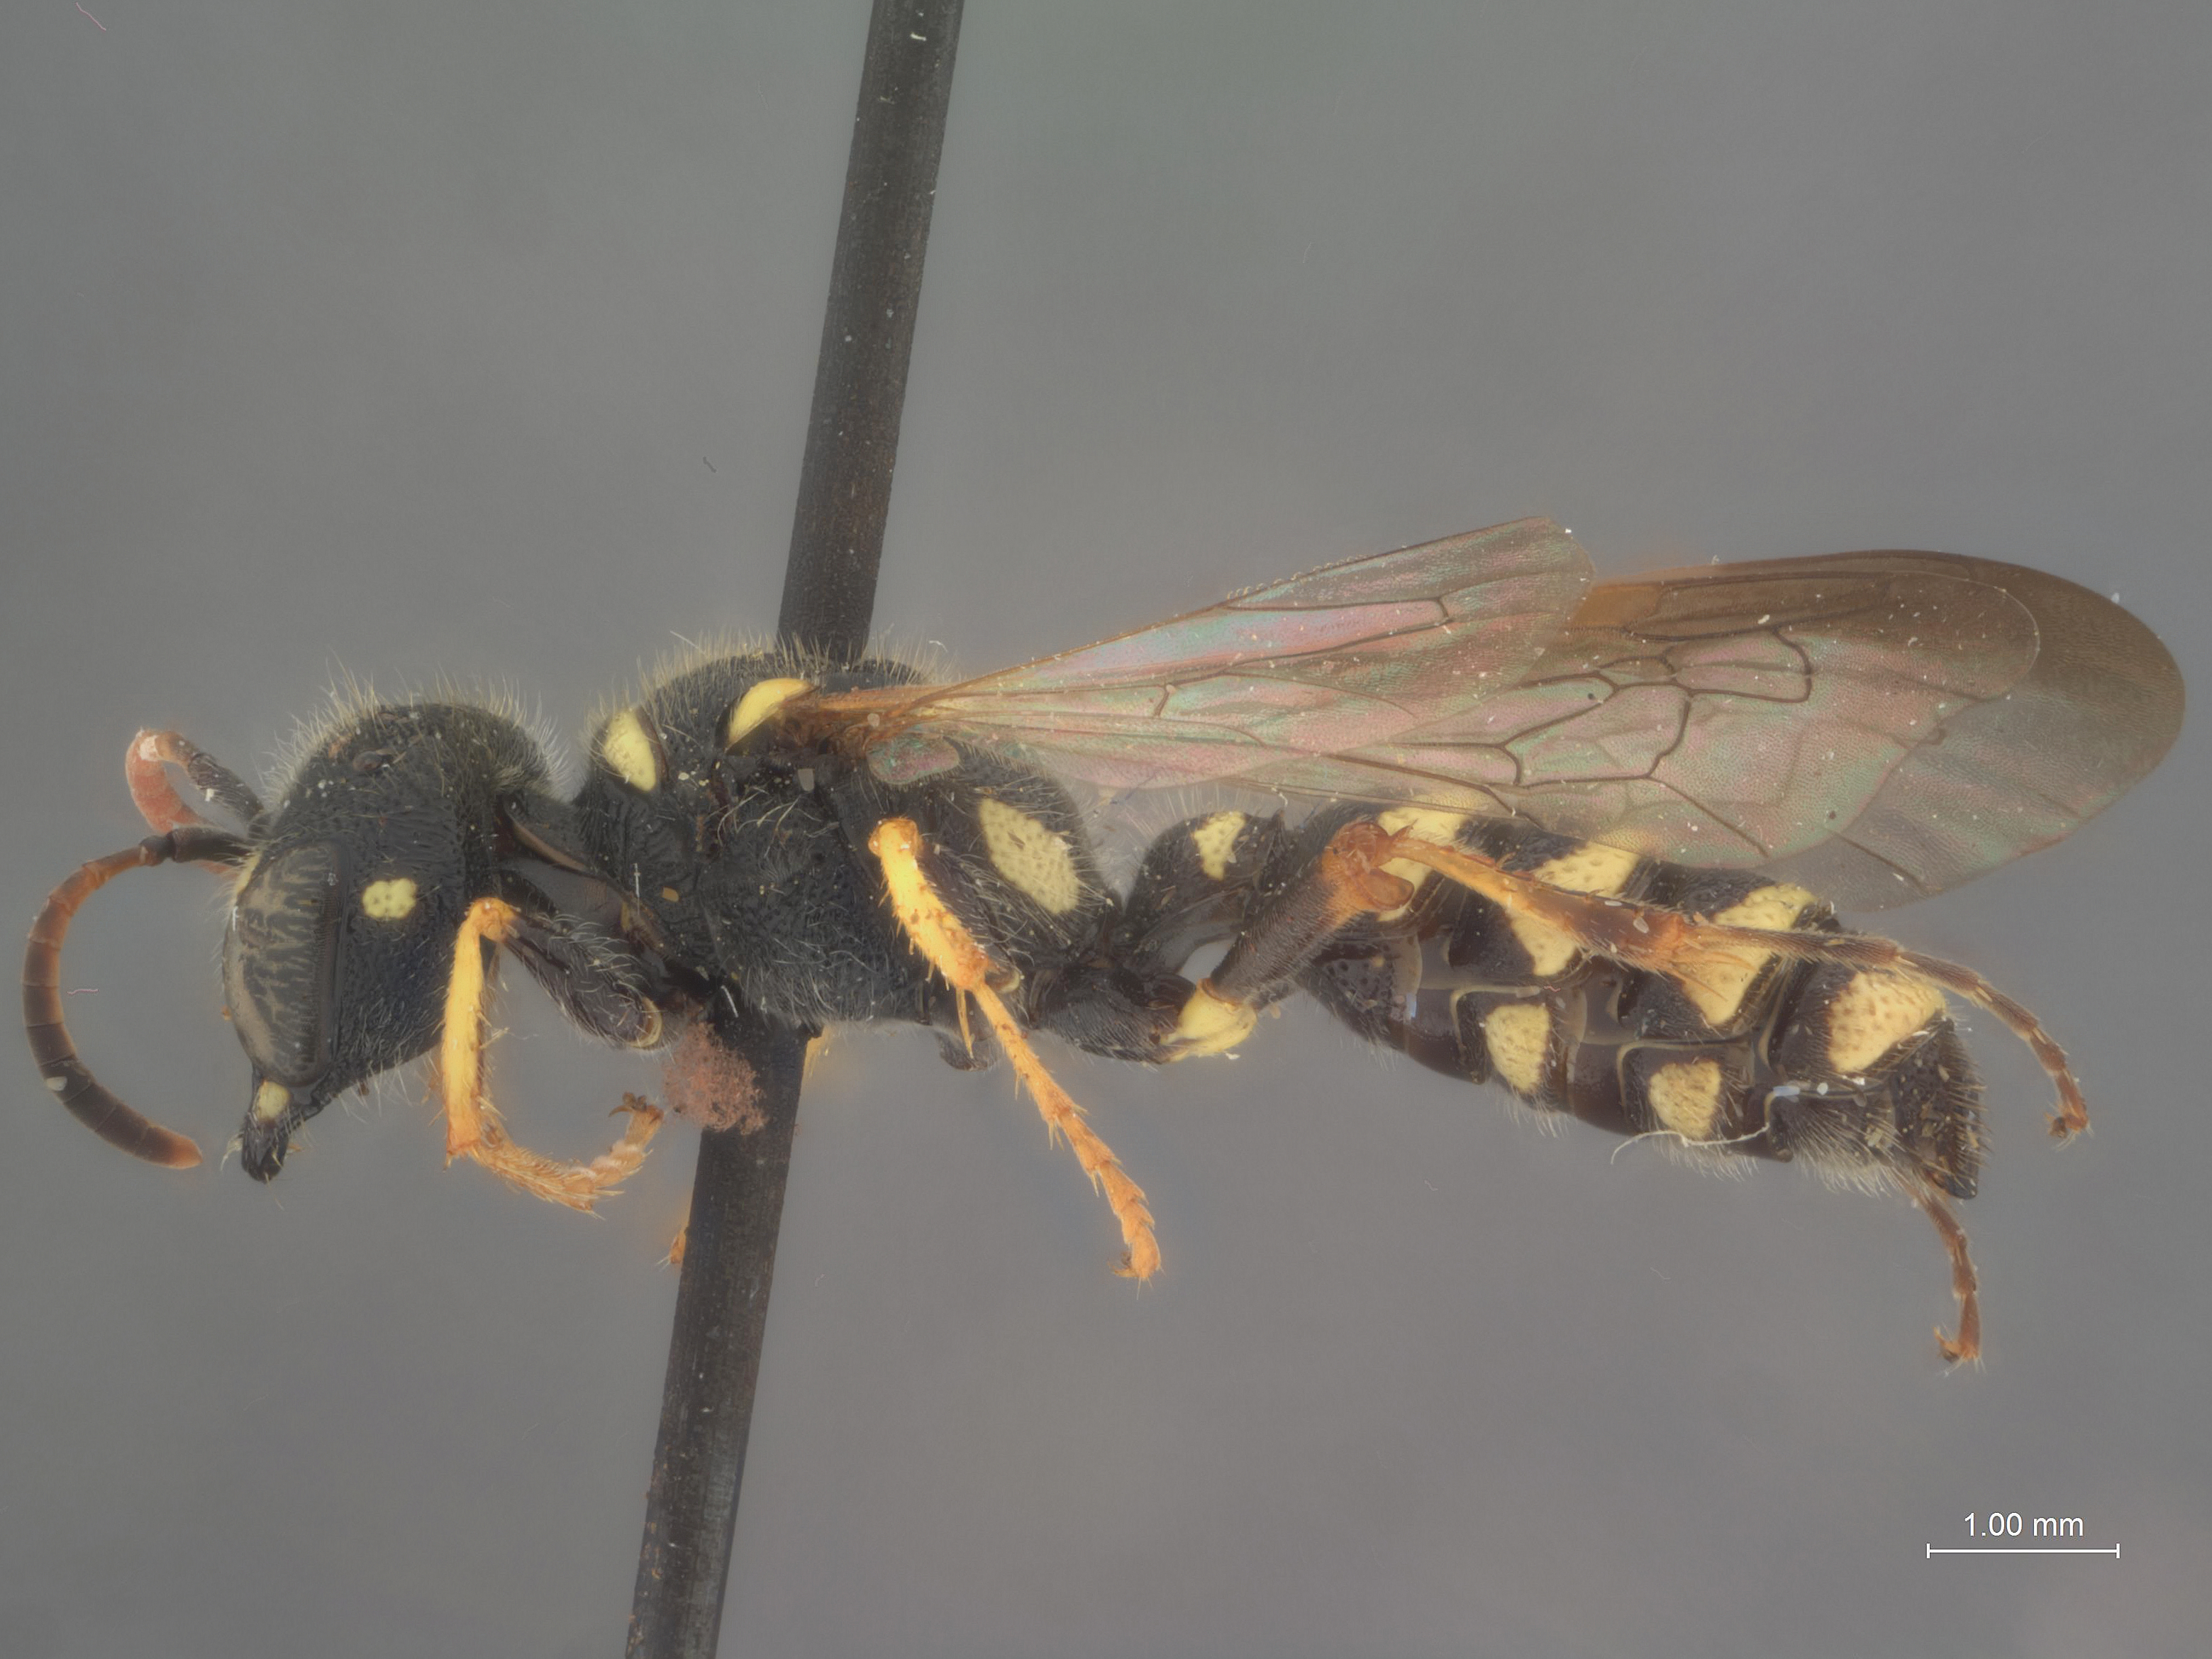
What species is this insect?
Cerceris rohweri
